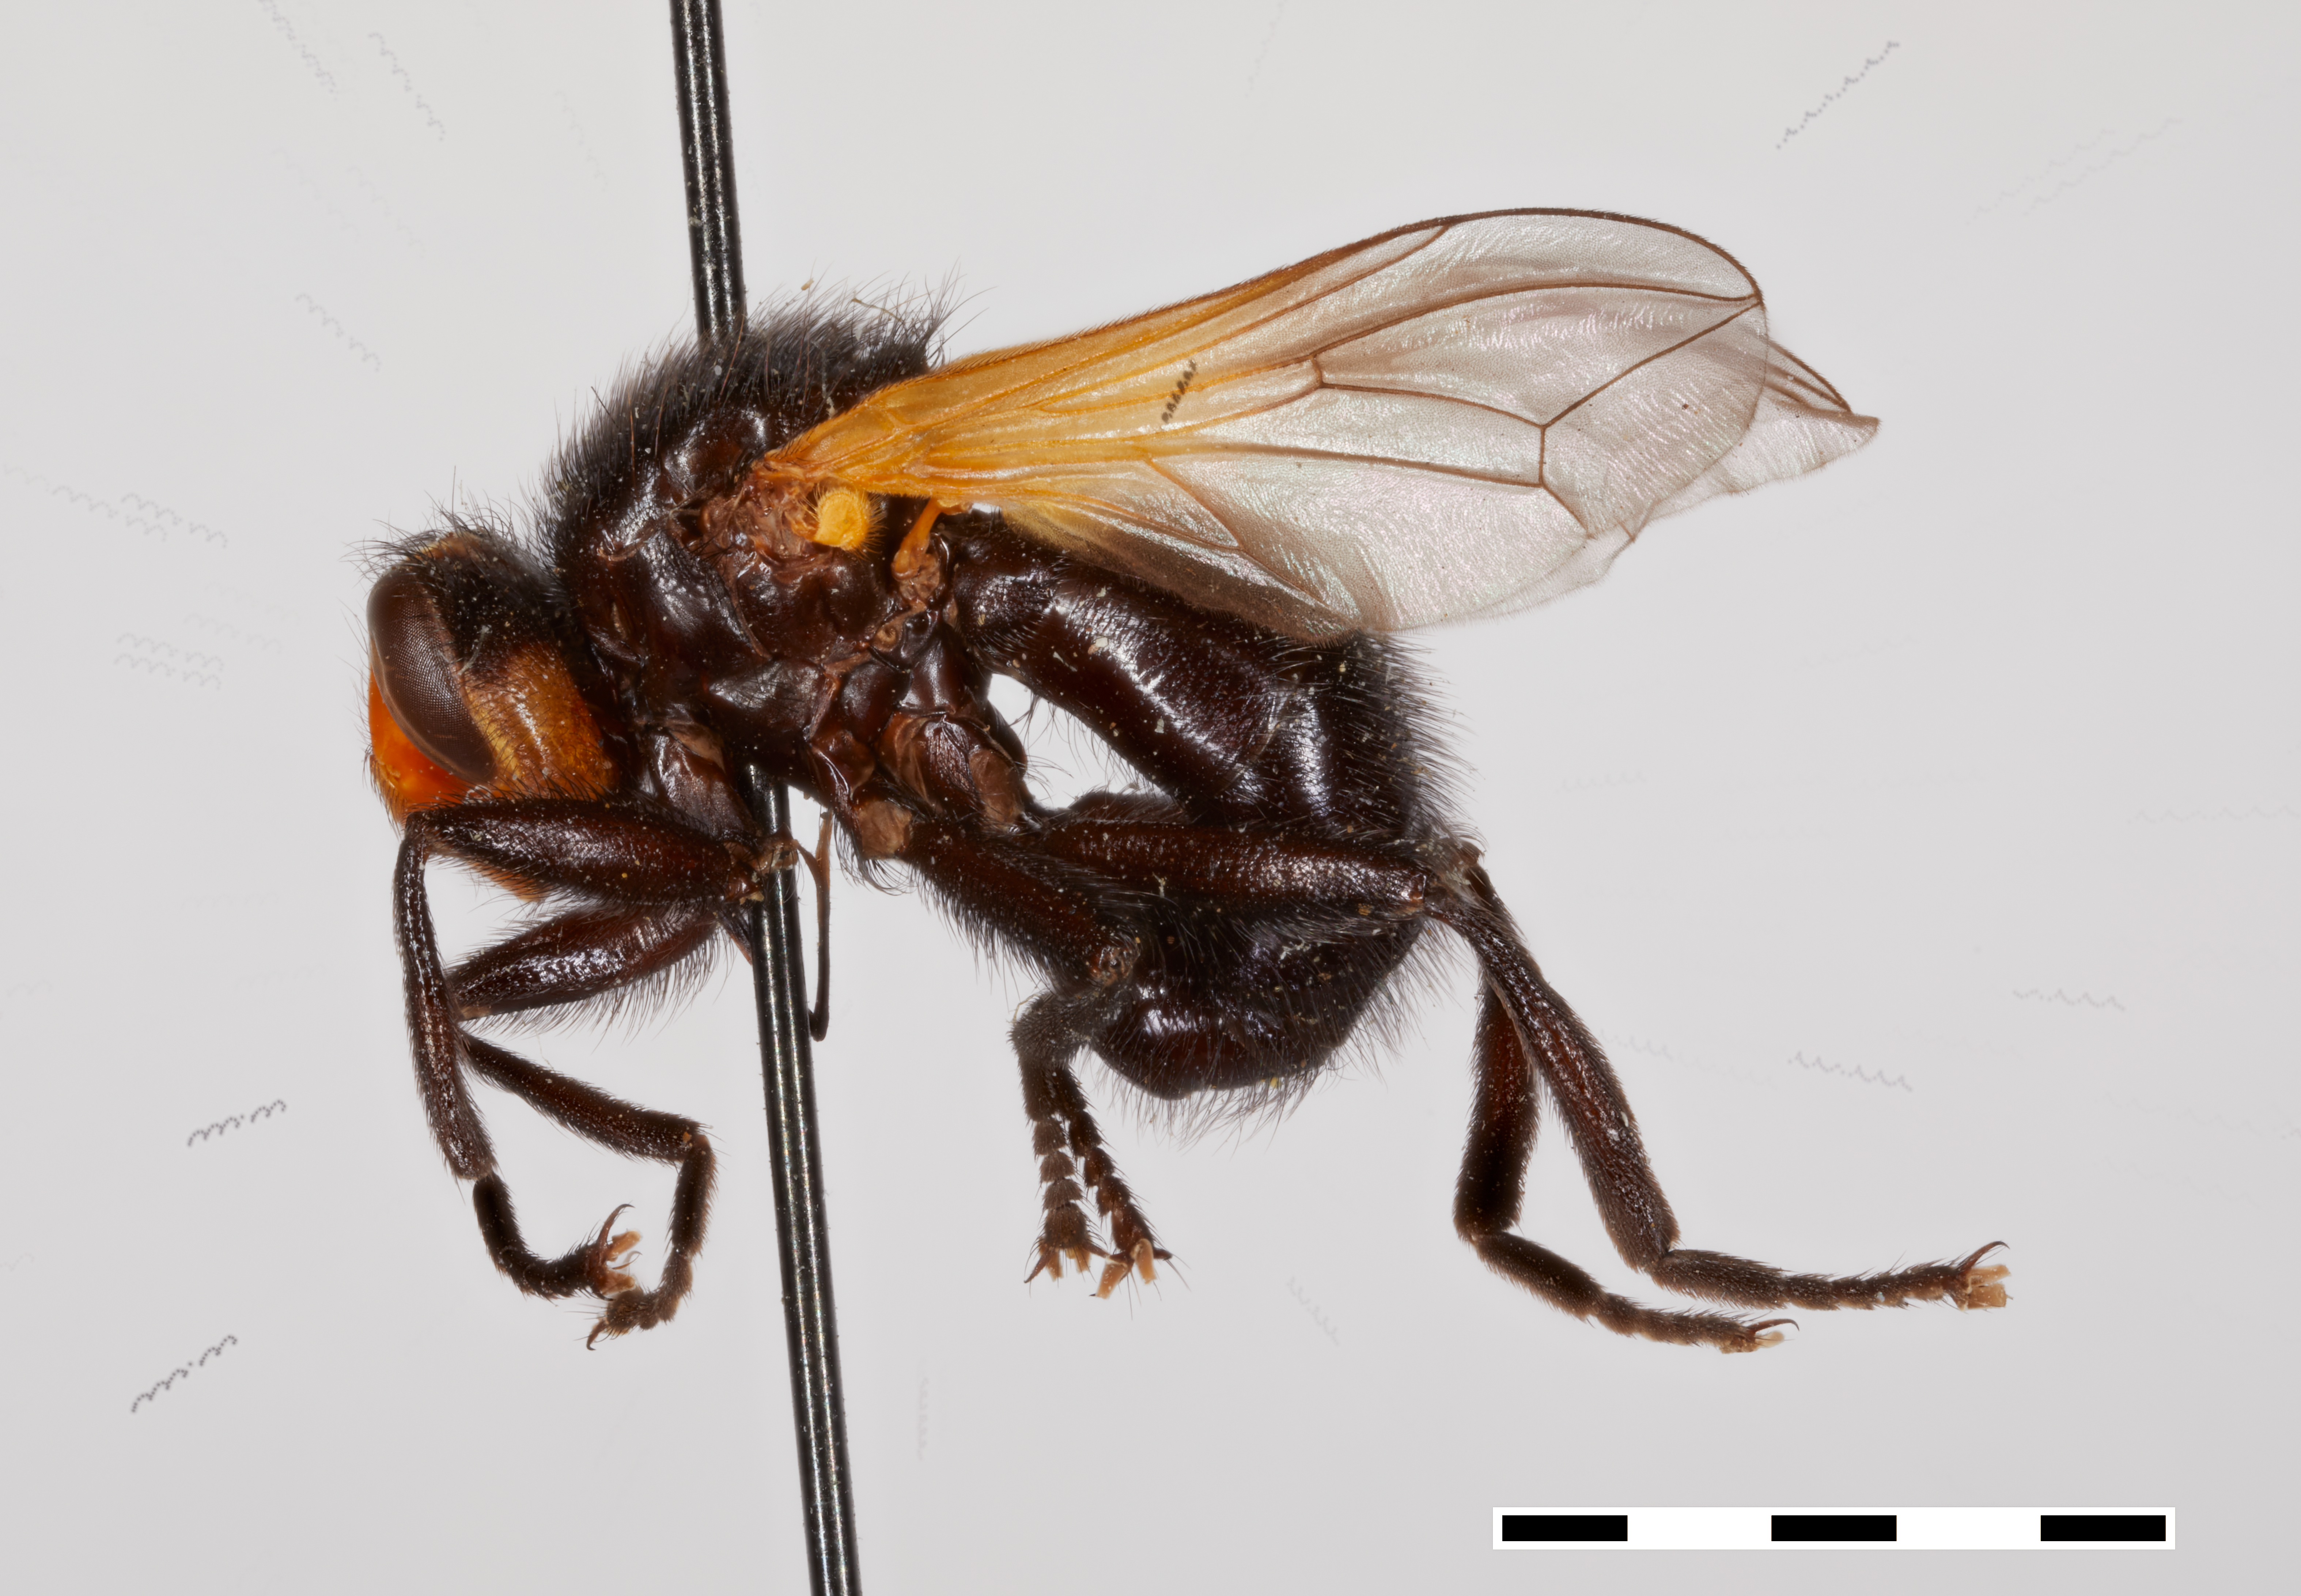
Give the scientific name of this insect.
Melanosoma carbonaria
